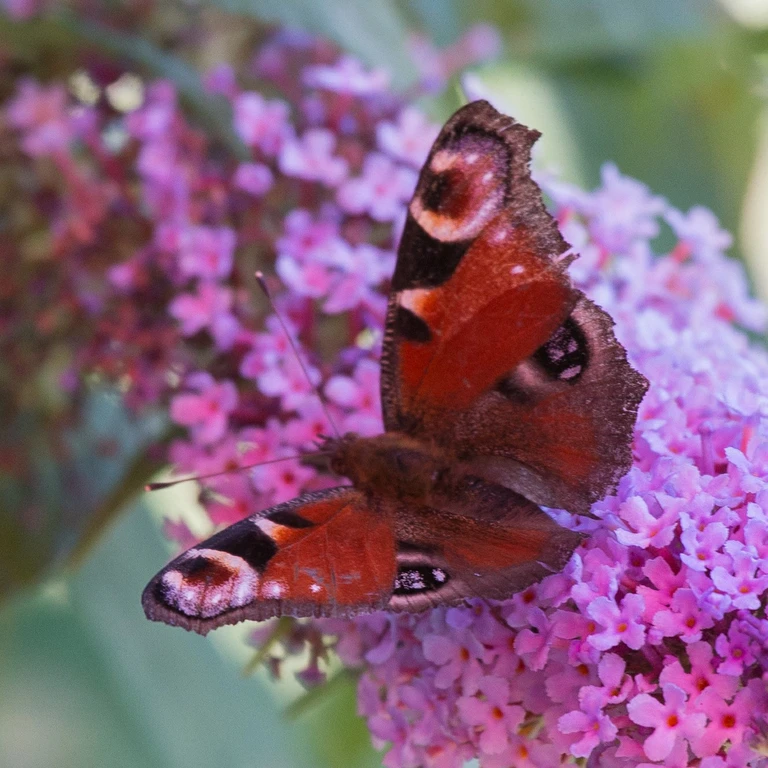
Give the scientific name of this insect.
Aglais io
